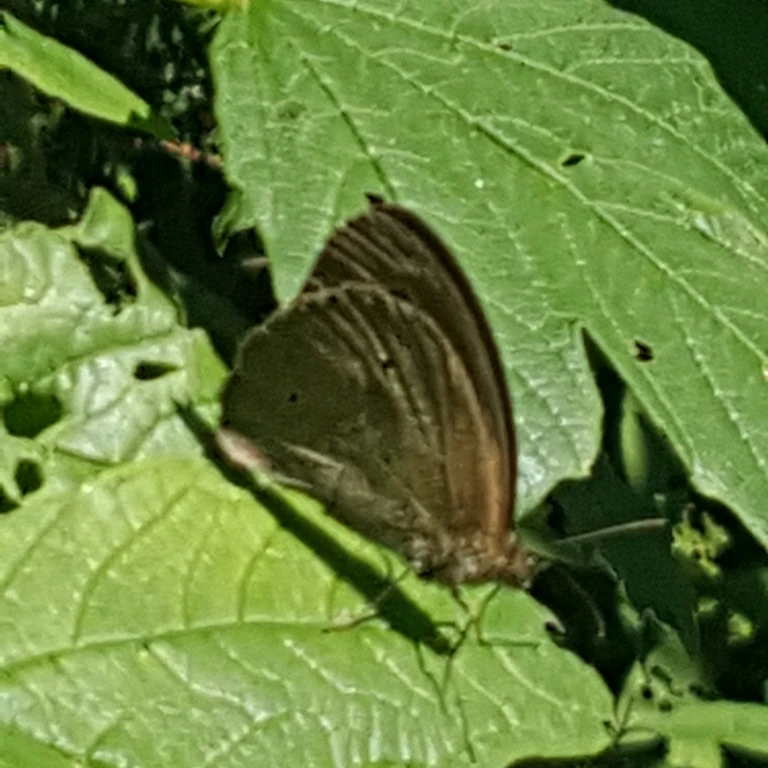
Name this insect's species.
Maniola jurtina
